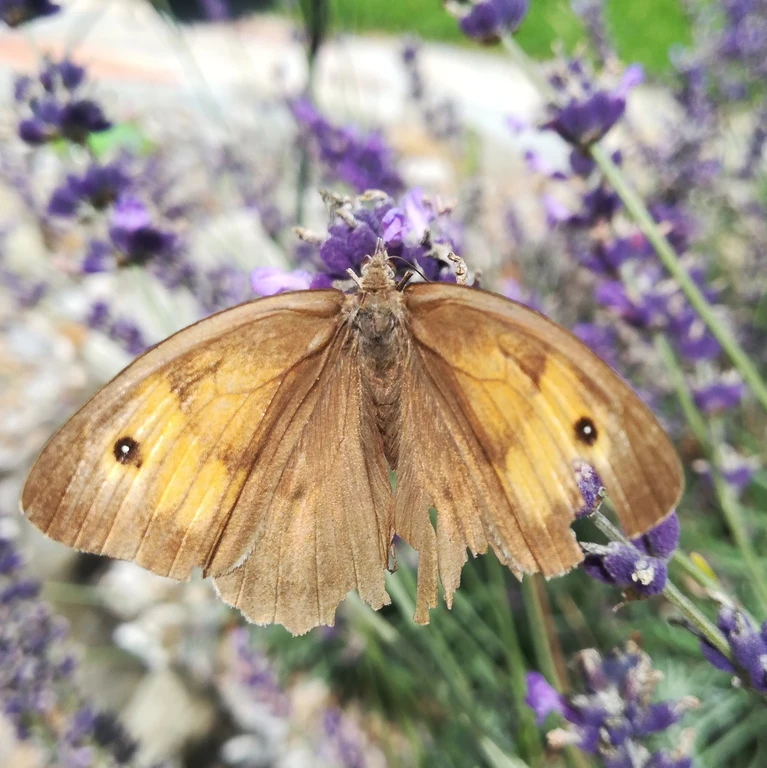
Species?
Maniola jurtina
